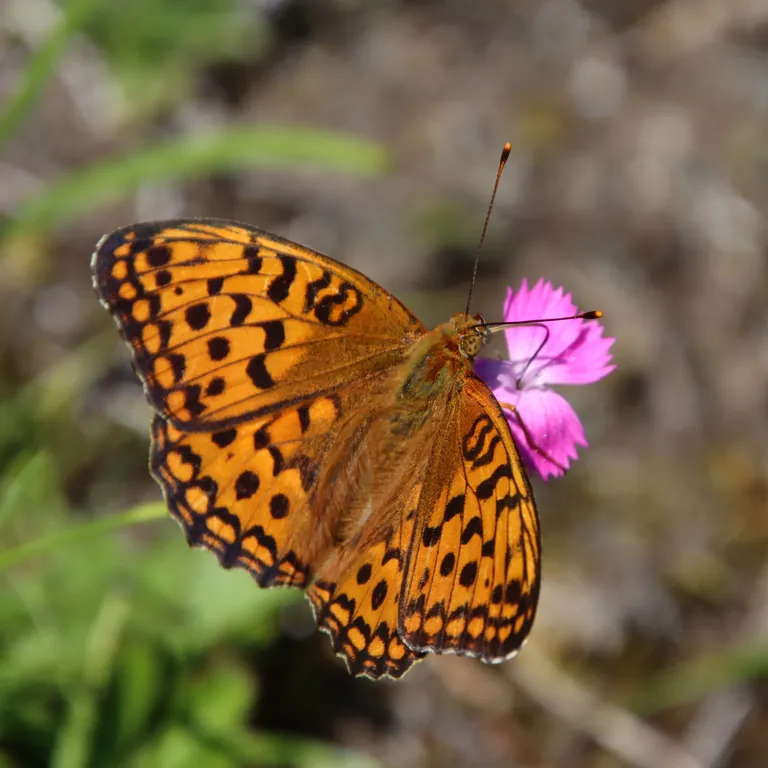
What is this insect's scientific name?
Fabriciana adippe
